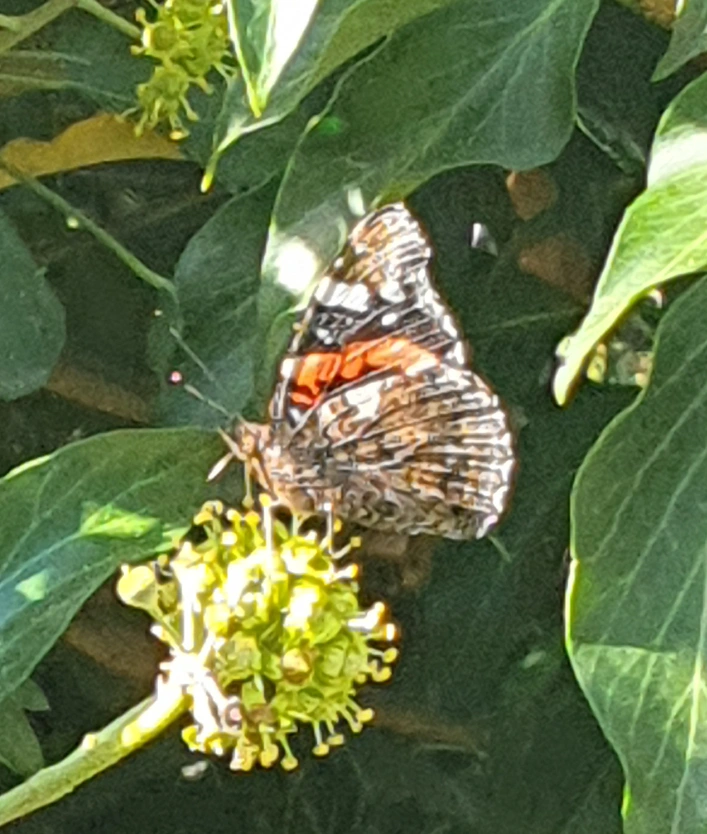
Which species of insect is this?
Vanessa atalanta
